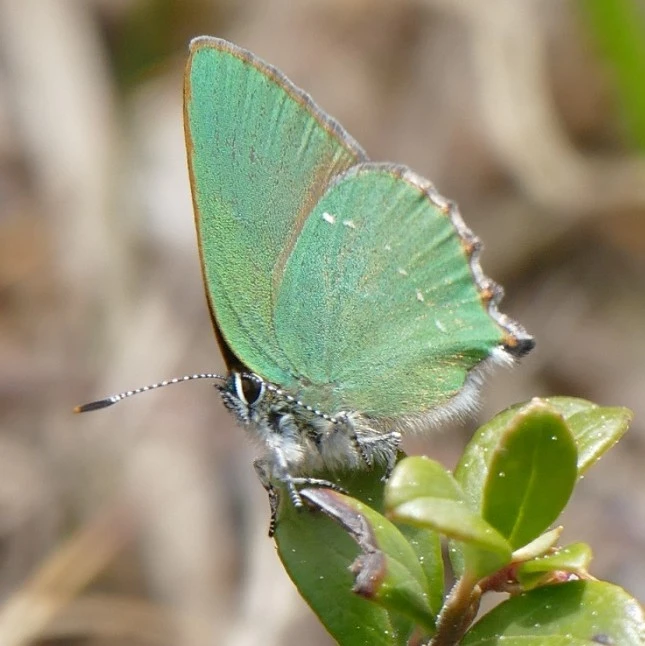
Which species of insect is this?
Callophrys rubi
